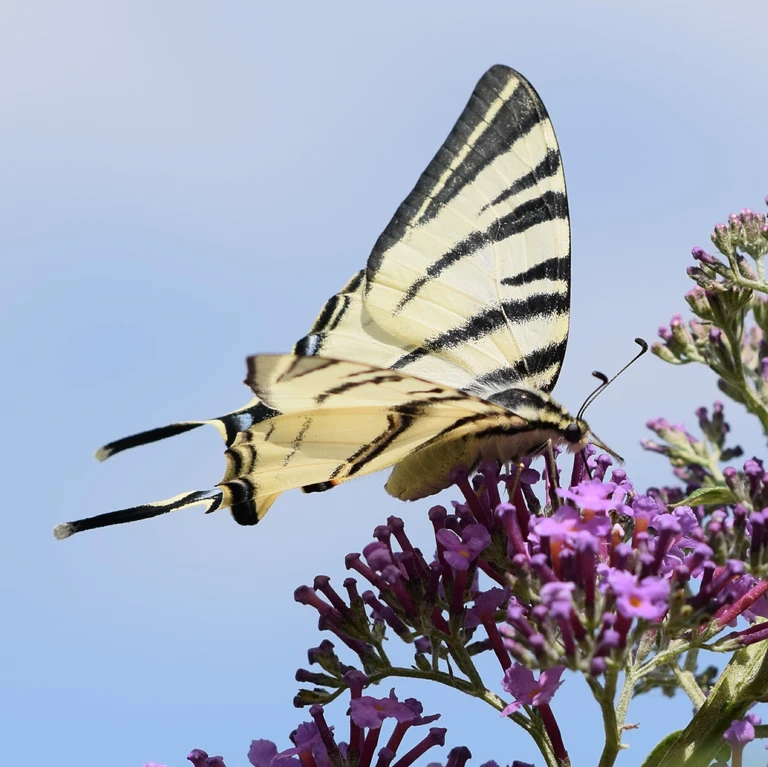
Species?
Iphiclides podalirius
